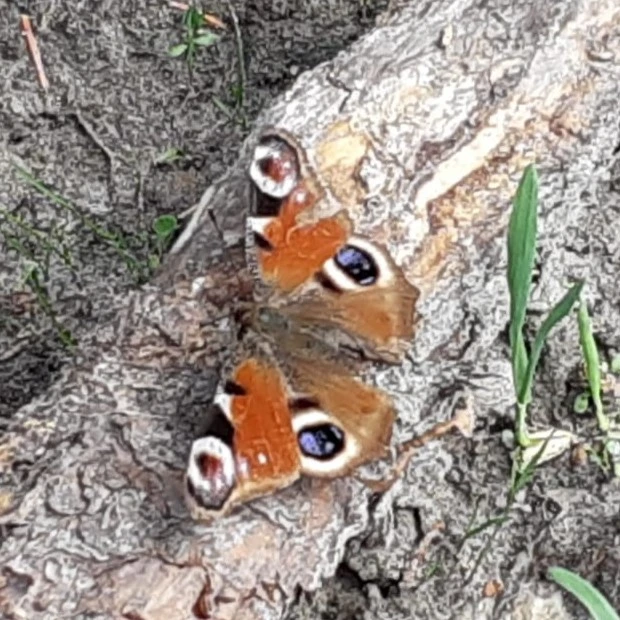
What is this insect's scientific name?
Aglais io
